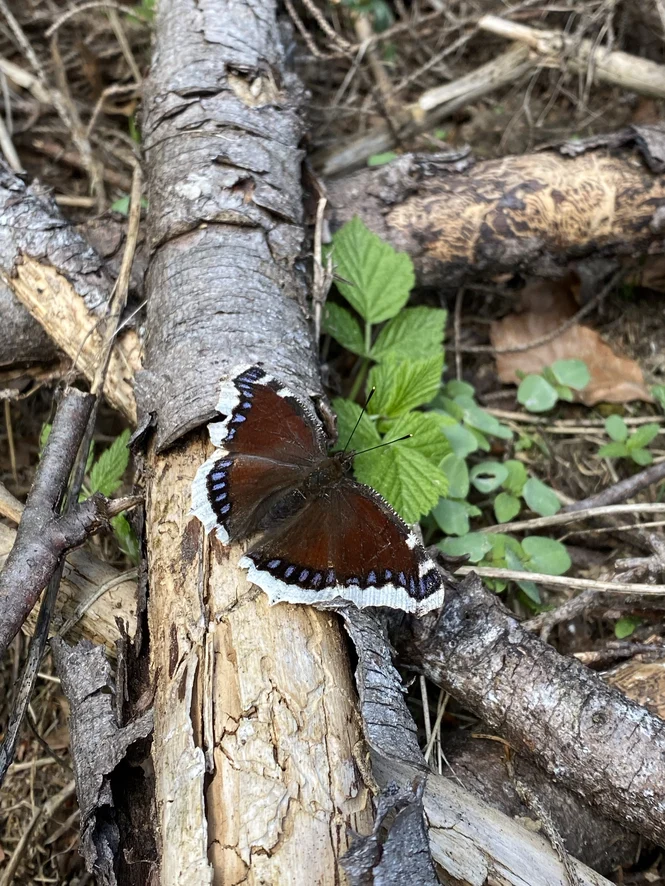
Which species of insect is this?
Nymphalis antiopa
